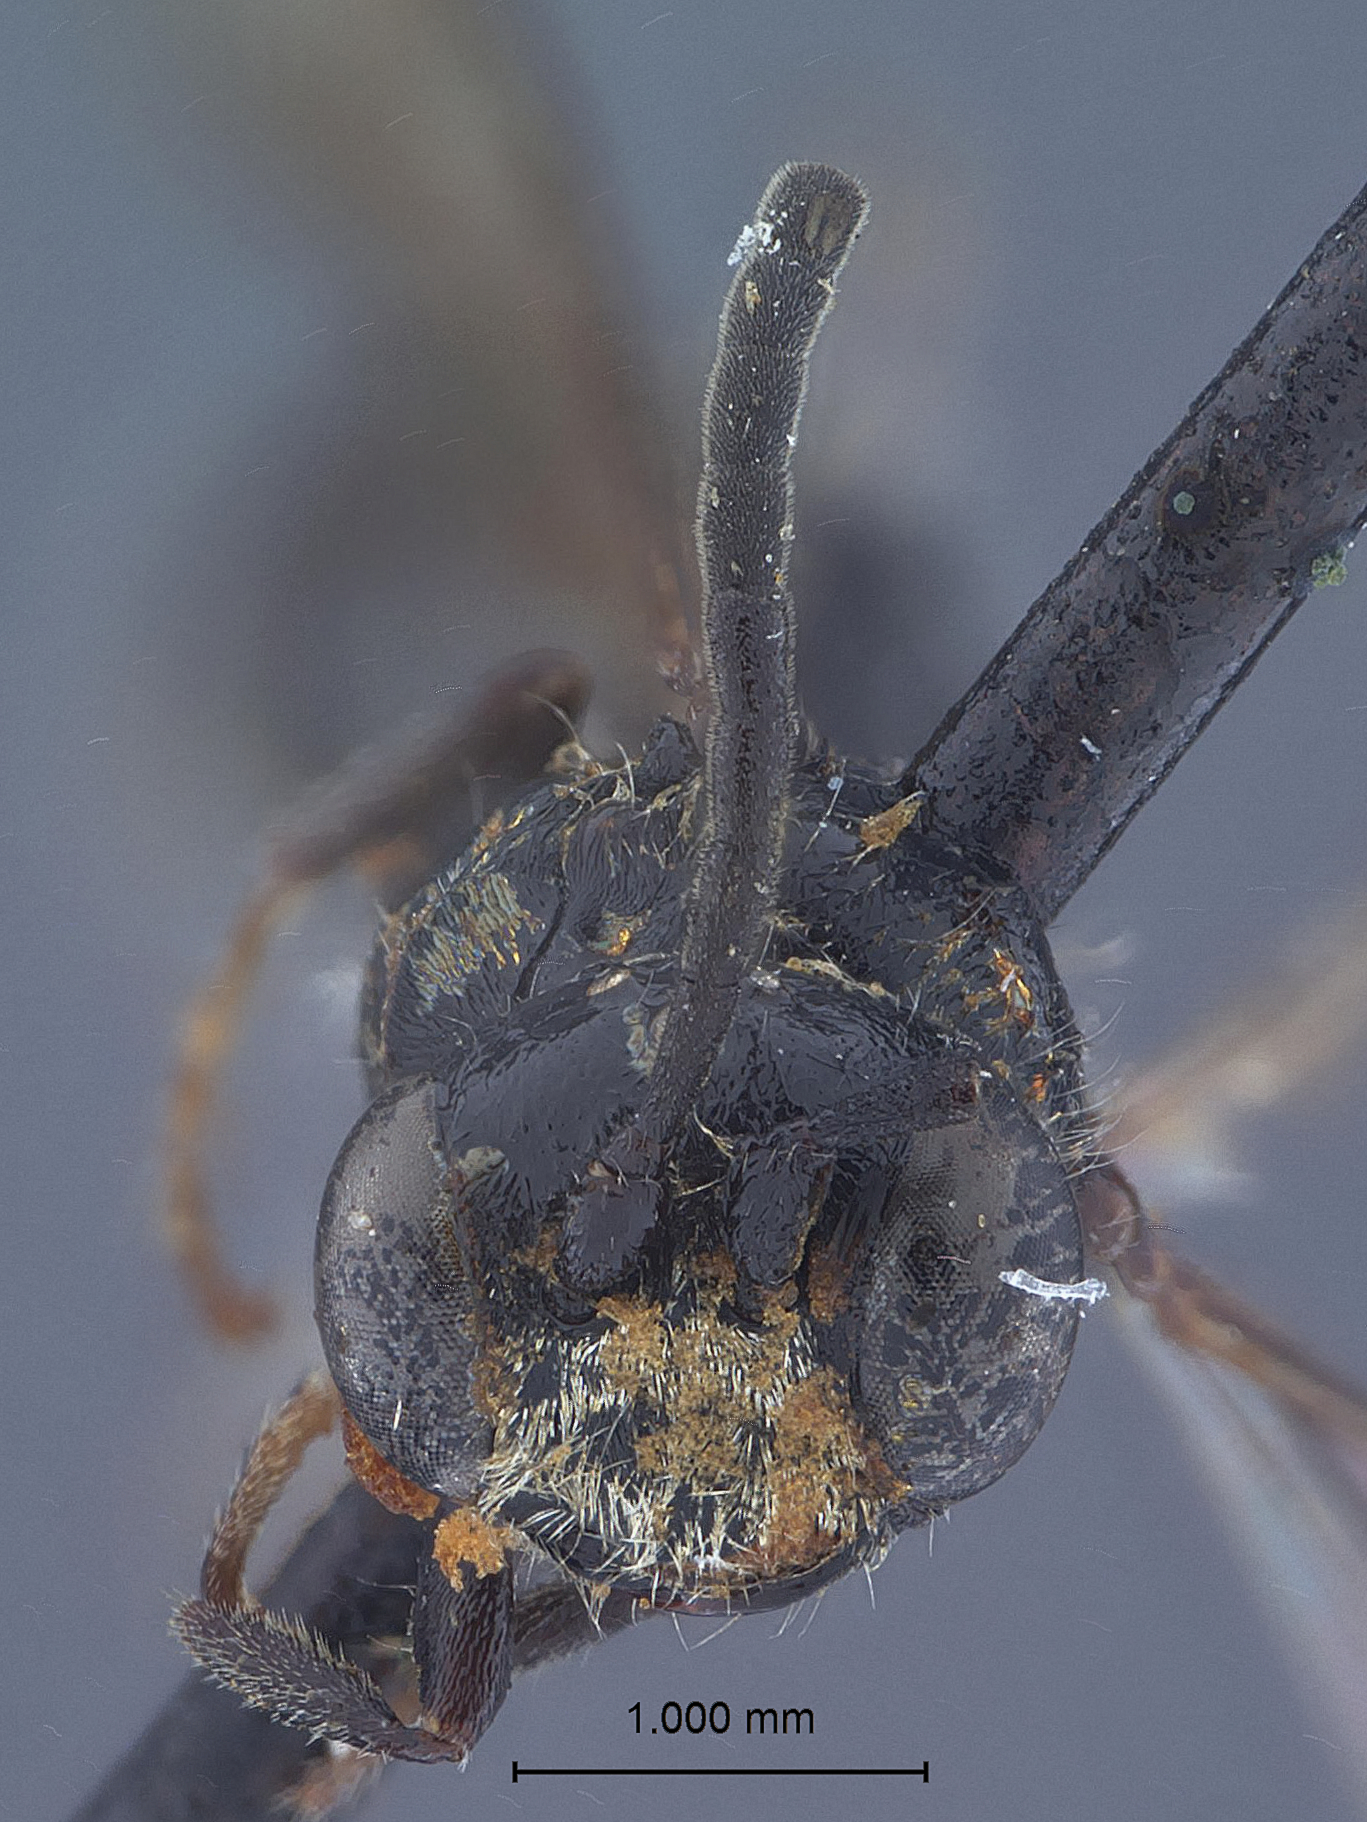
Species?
Mimesa propinquus
